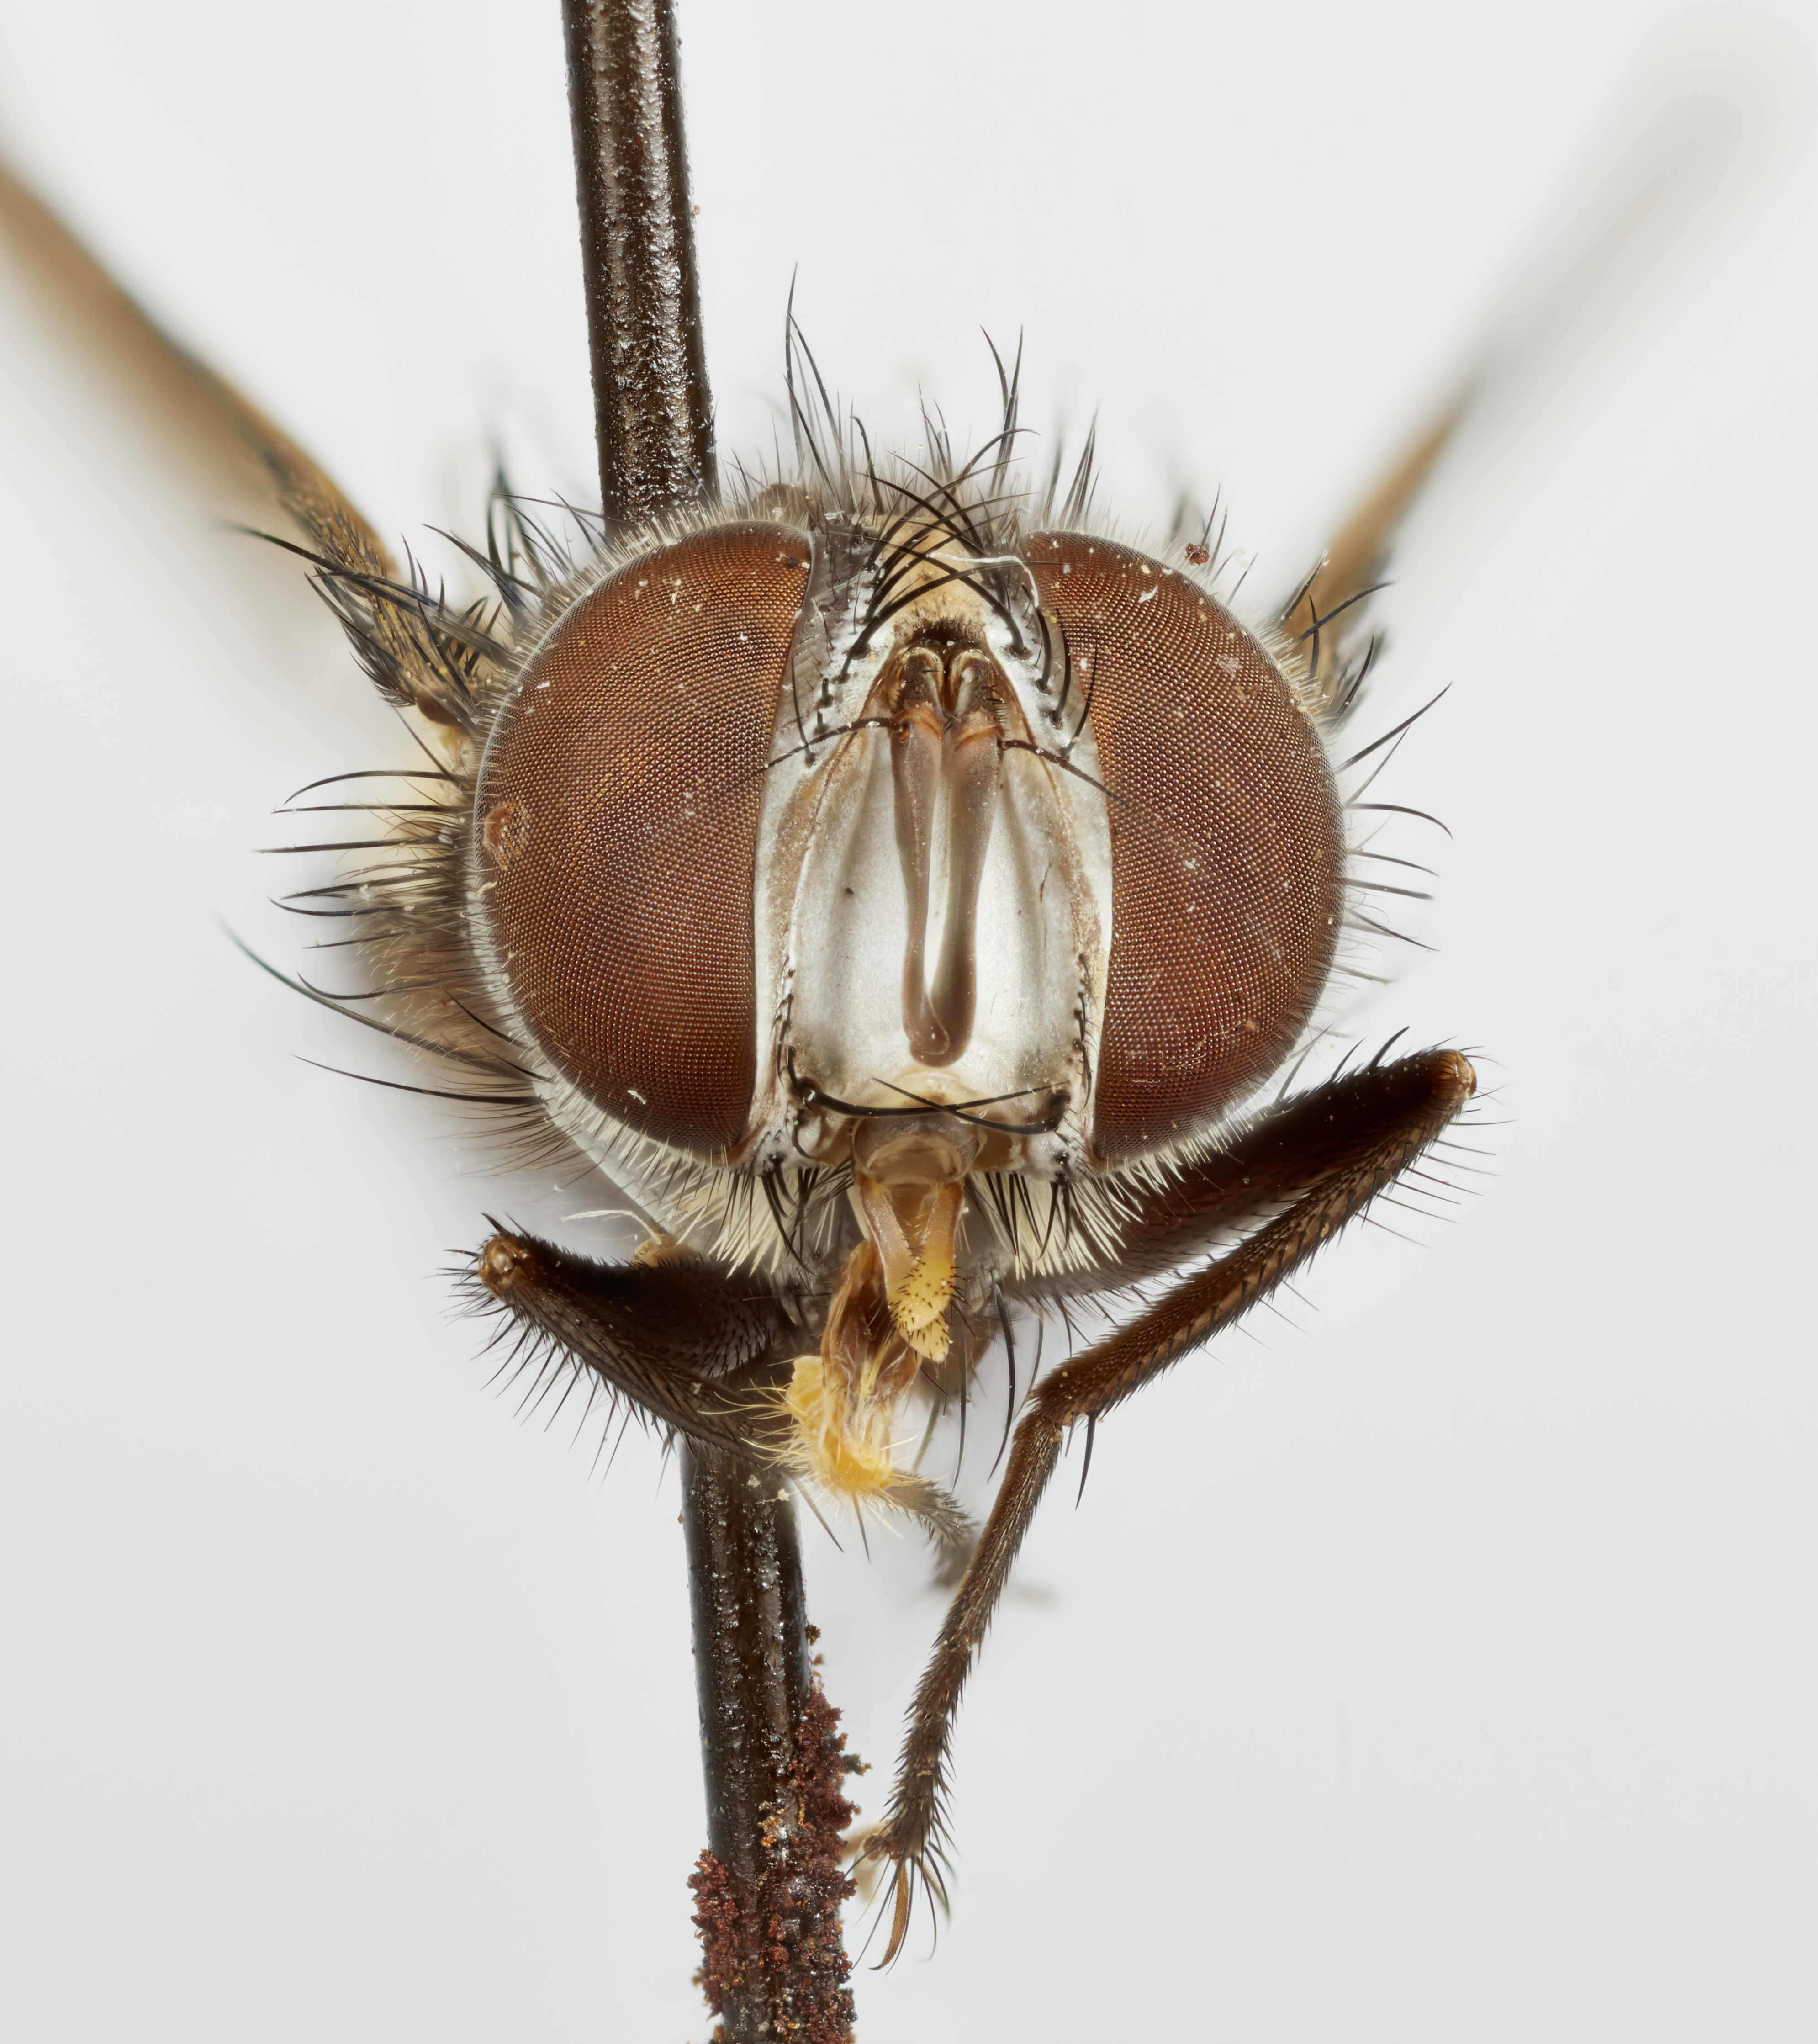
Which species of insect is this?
Calocarcelia orellana
